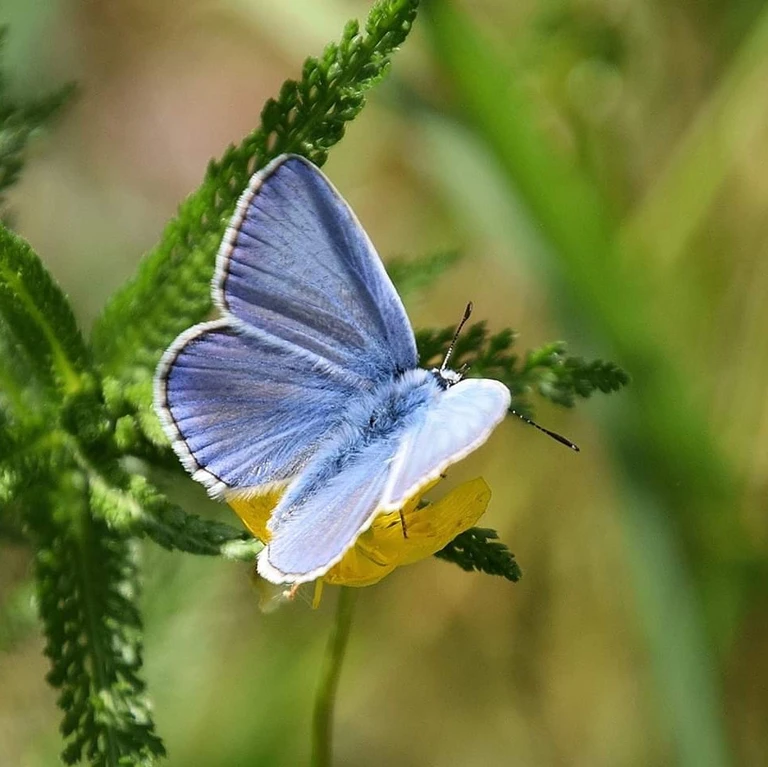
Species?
Polyommatus icarus
